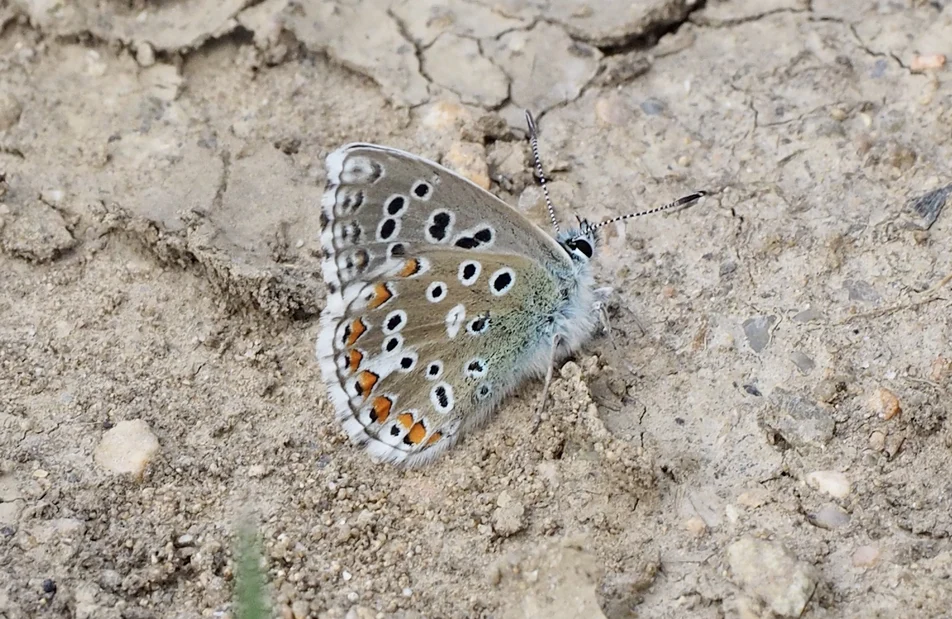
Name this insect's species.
Lysandra bellargus
